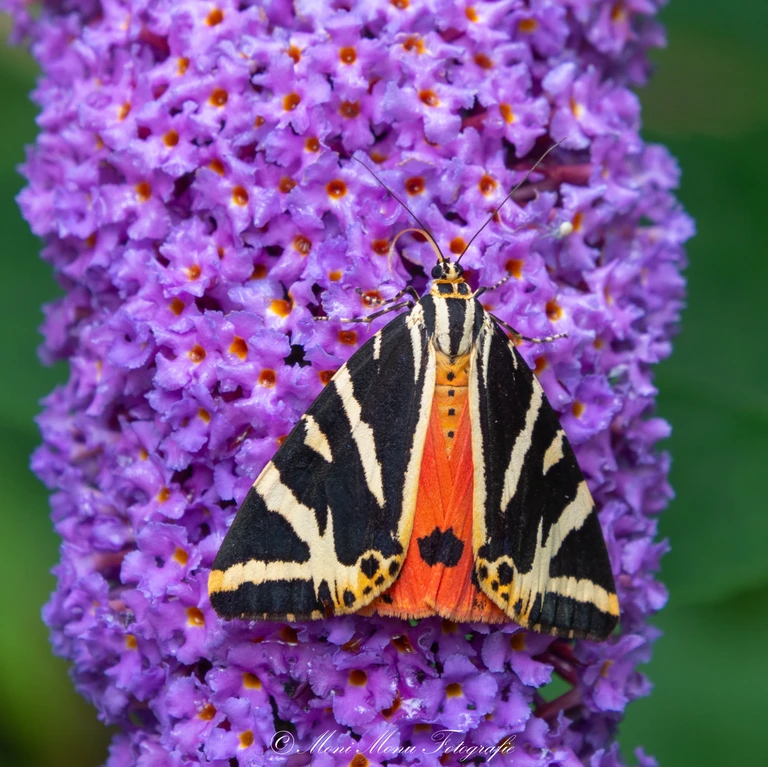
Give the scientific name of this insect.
Euplagia quadripunctaria
